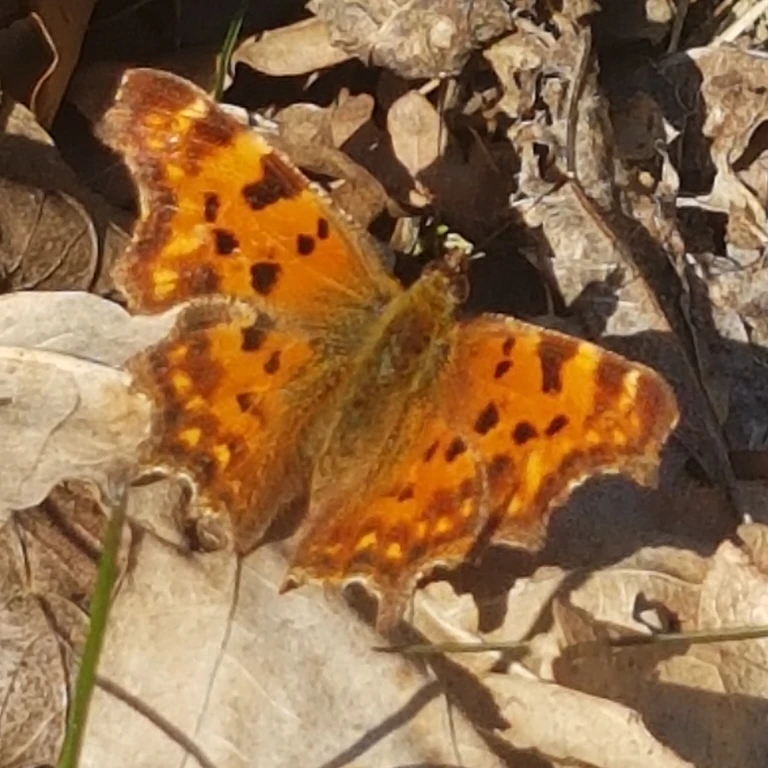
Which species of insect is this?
Polygonia c-album
